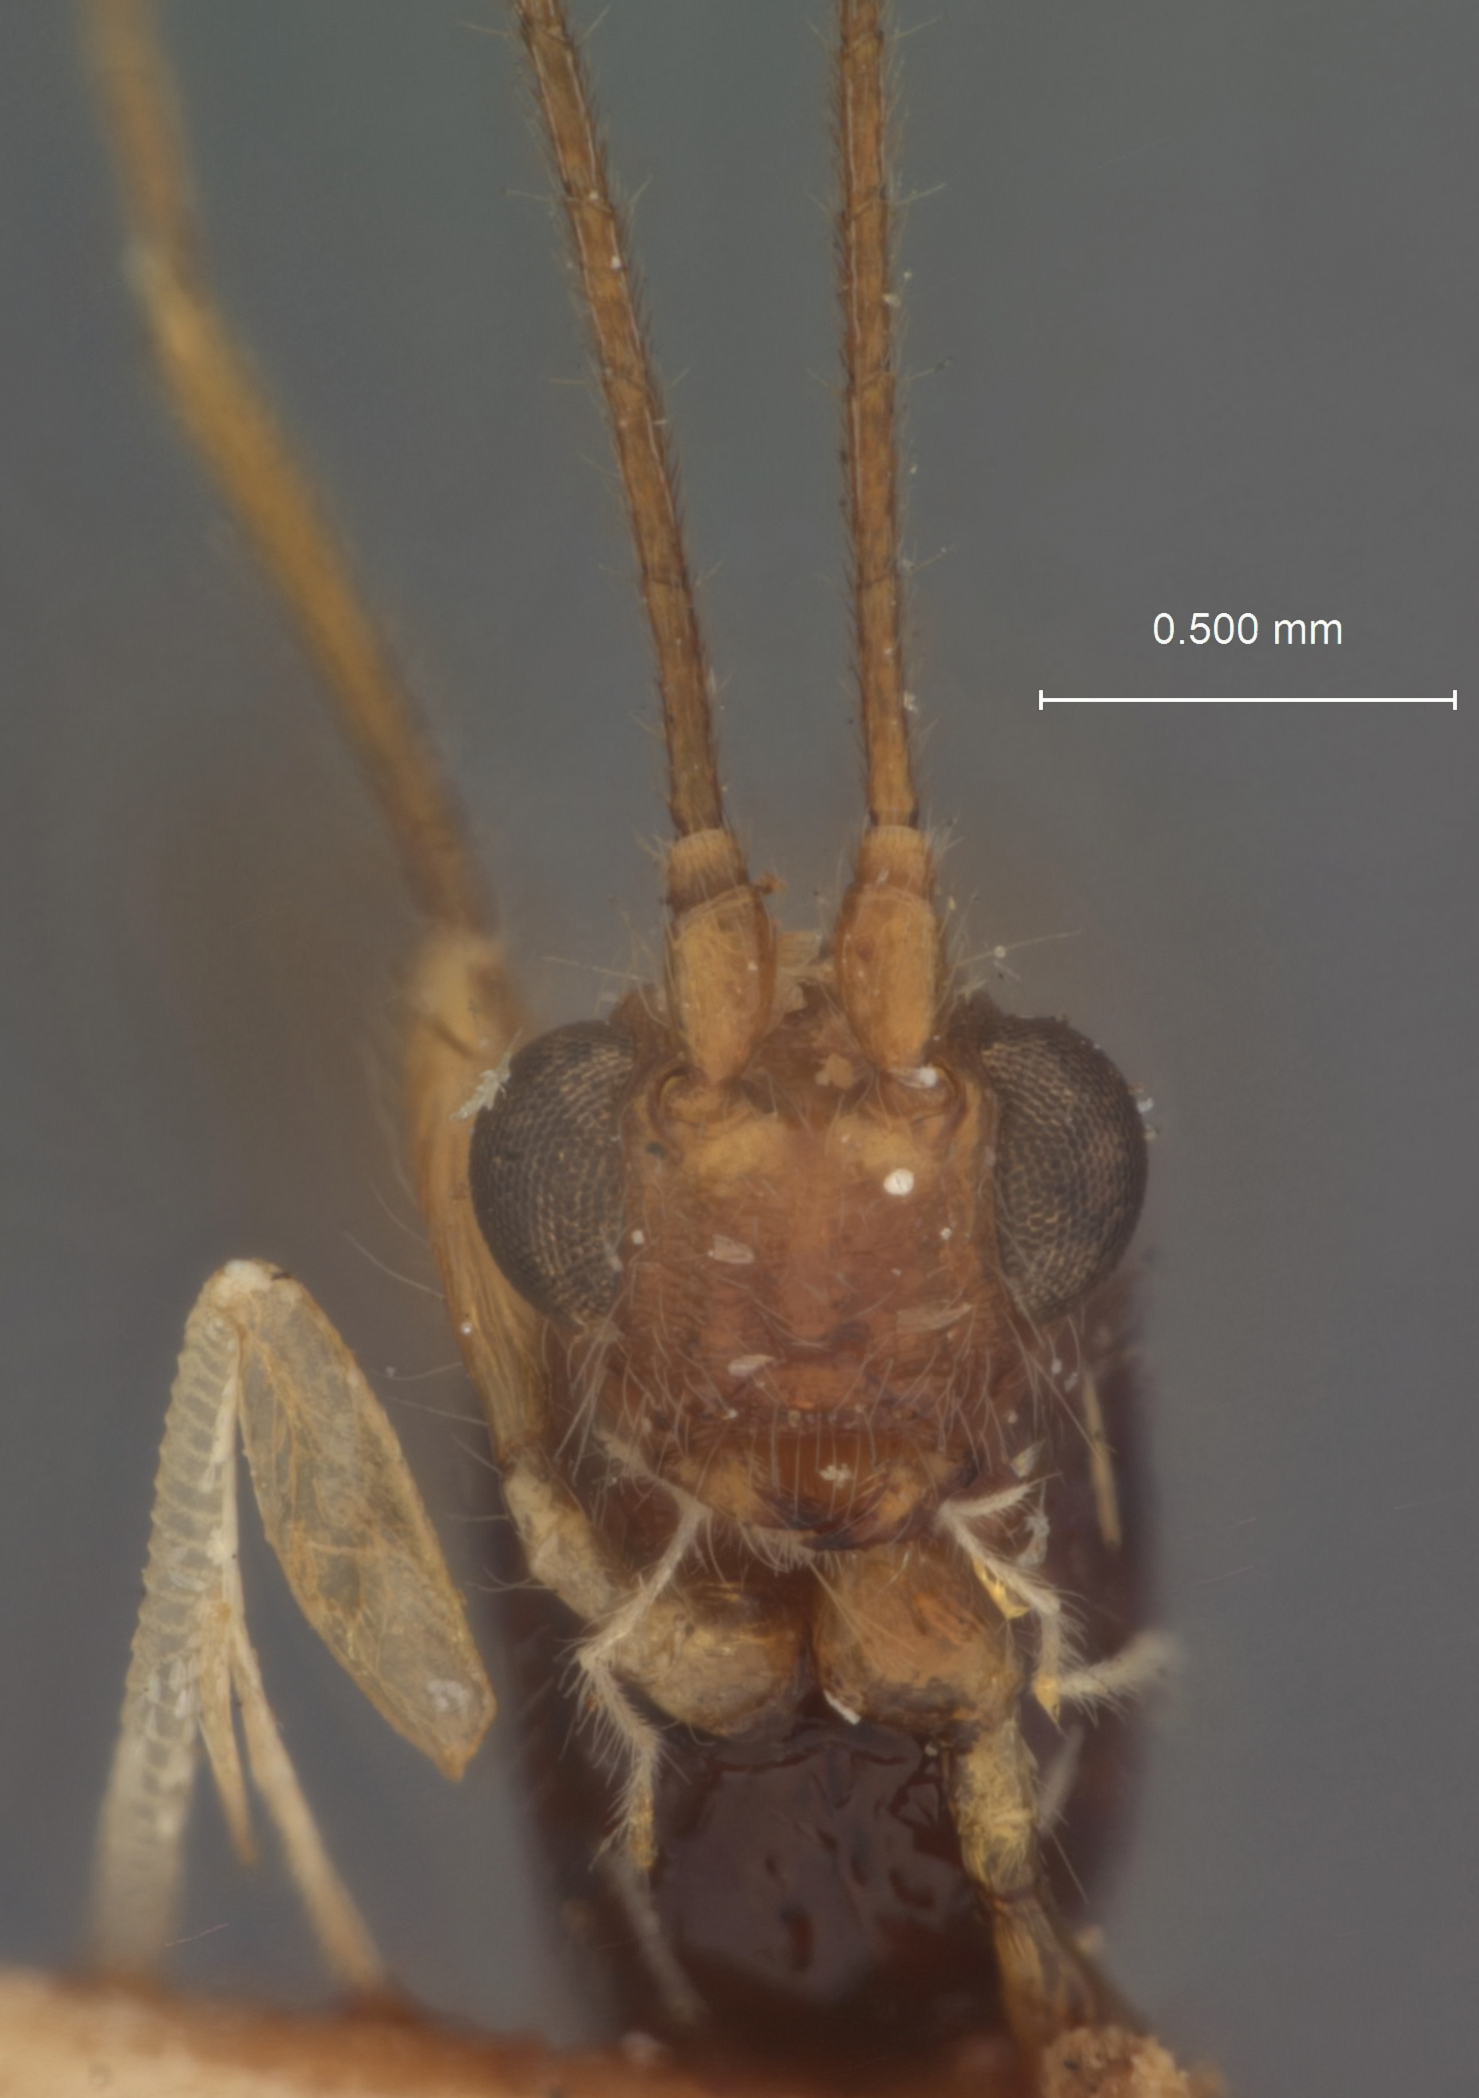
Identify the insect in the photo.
Spathius gades
